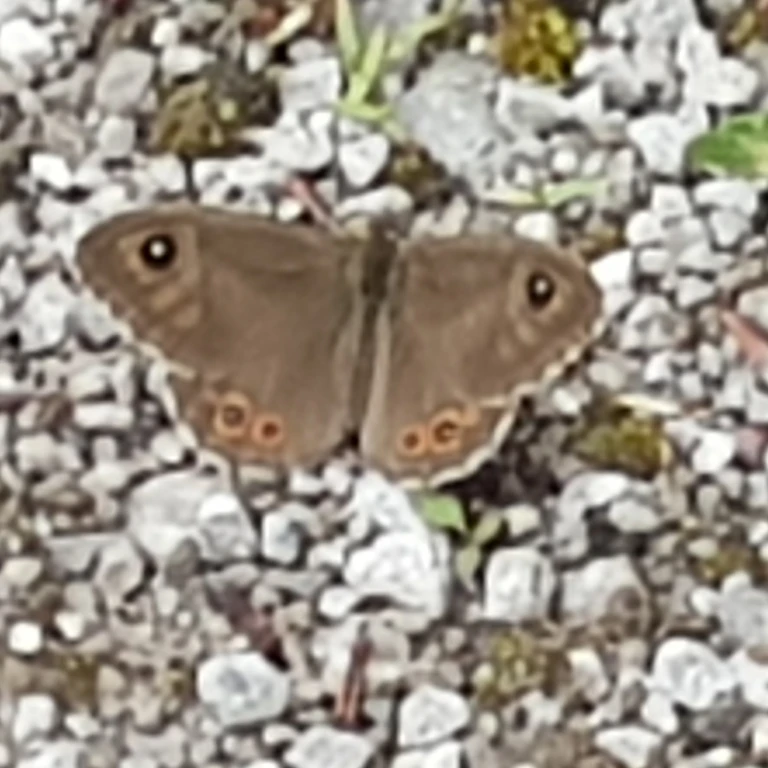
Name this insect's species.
Lasiommata maera (also Pararge maera)
